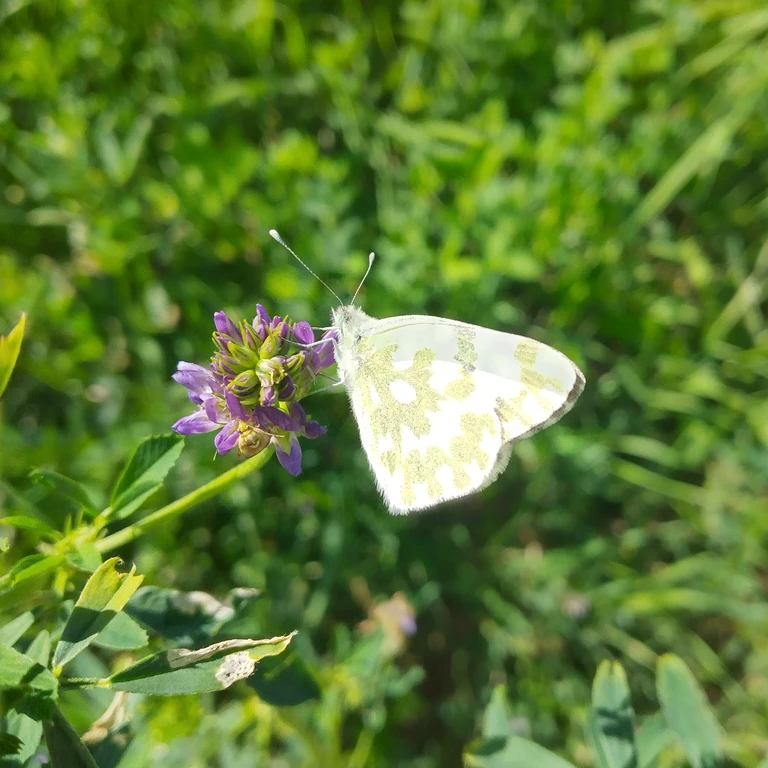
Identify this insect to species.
Pontia edusa
